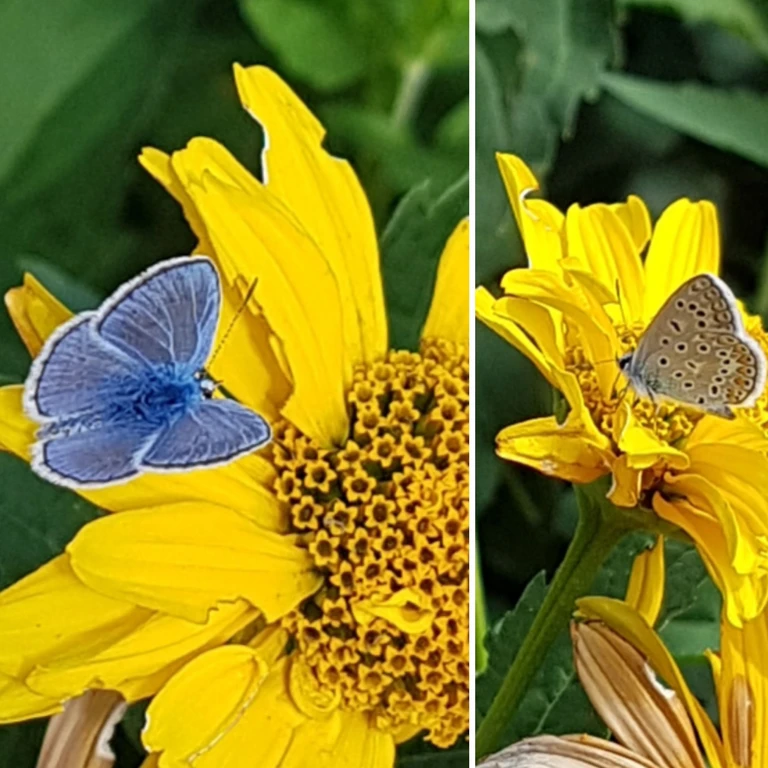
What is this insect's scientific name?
Polyommatus icarus
